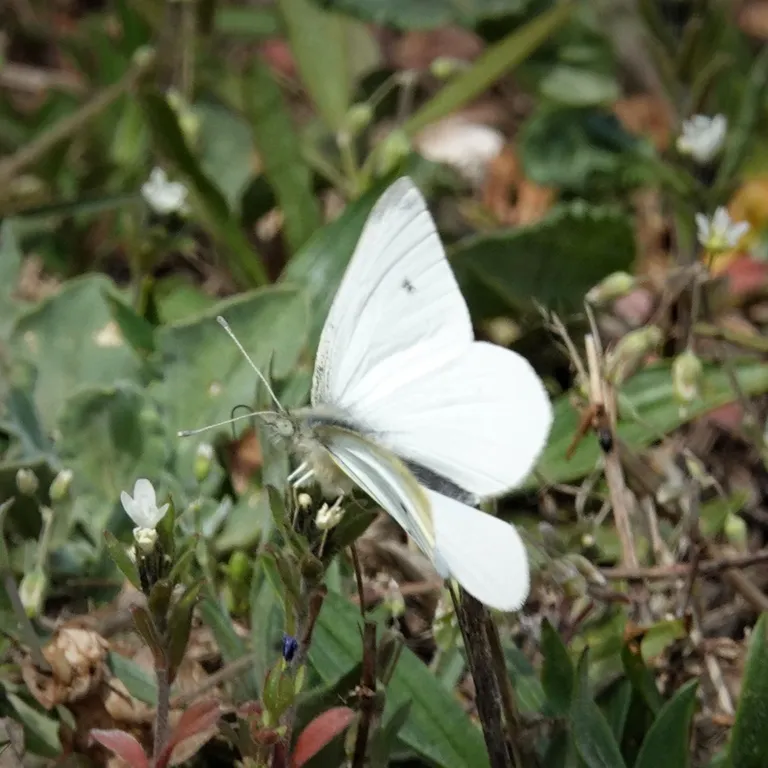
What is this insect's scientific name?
Pieris rapae
